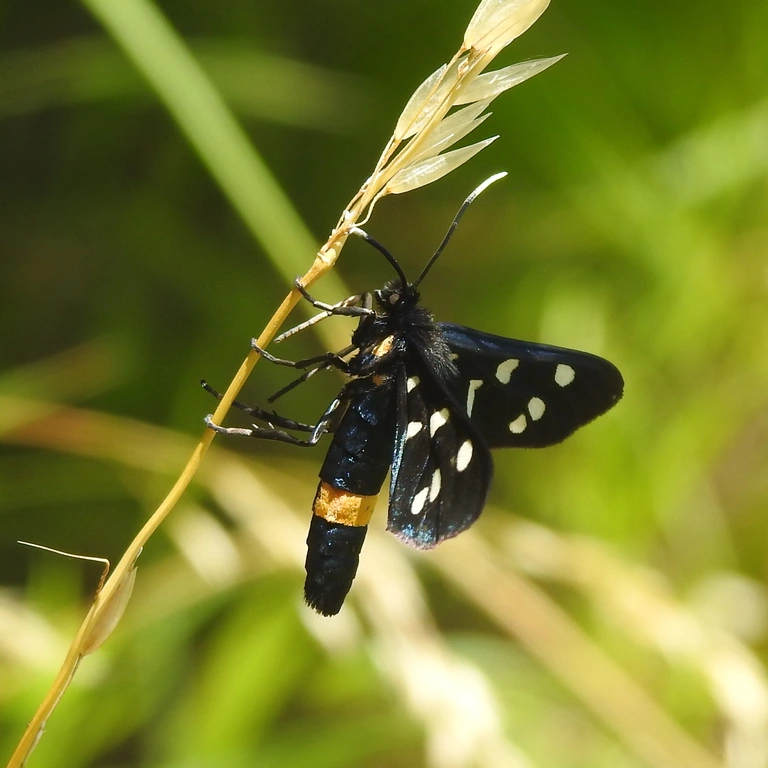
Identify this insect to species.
Amata phegea
